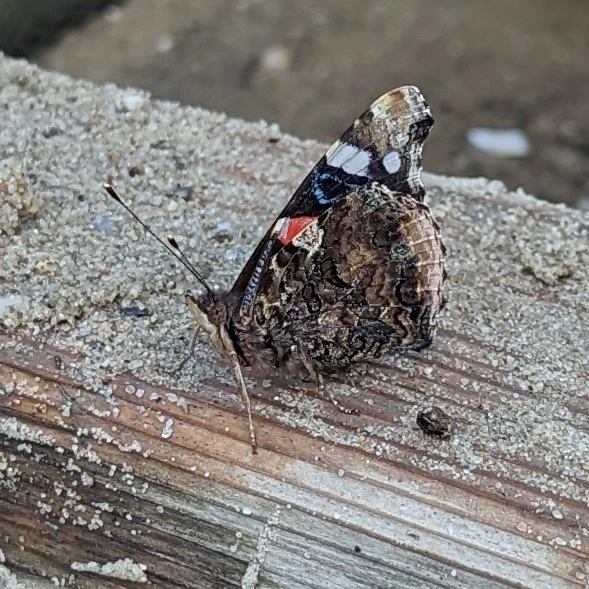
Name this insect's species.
Vanessa atalanta
